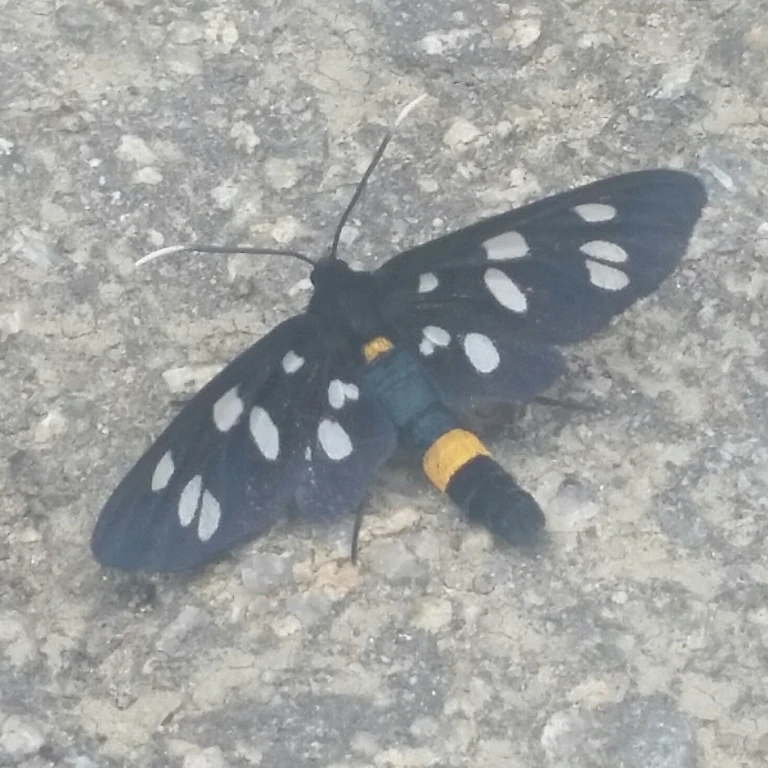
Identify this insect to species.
Amata phegea
